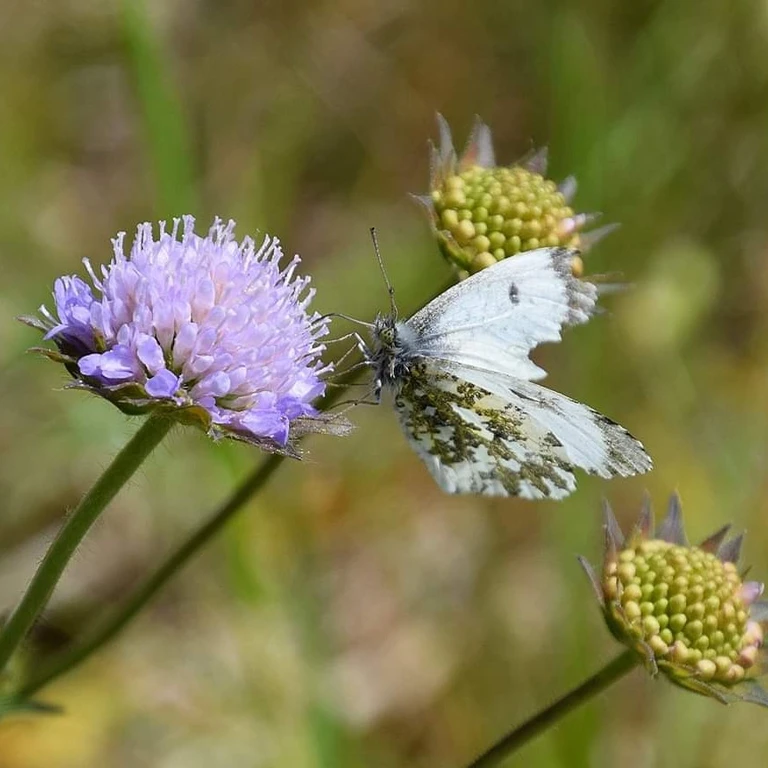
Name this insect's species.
Anthocharis cardamines
